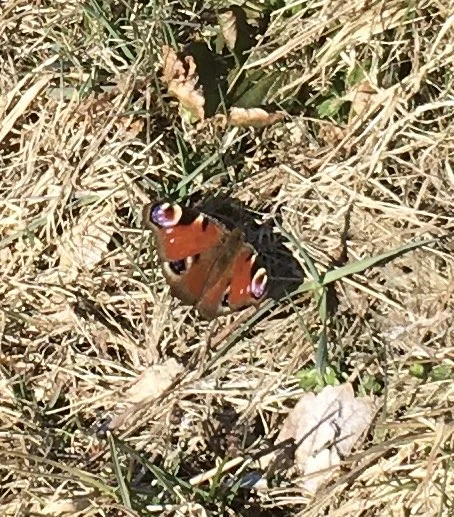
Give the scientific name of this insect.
Aglais io
